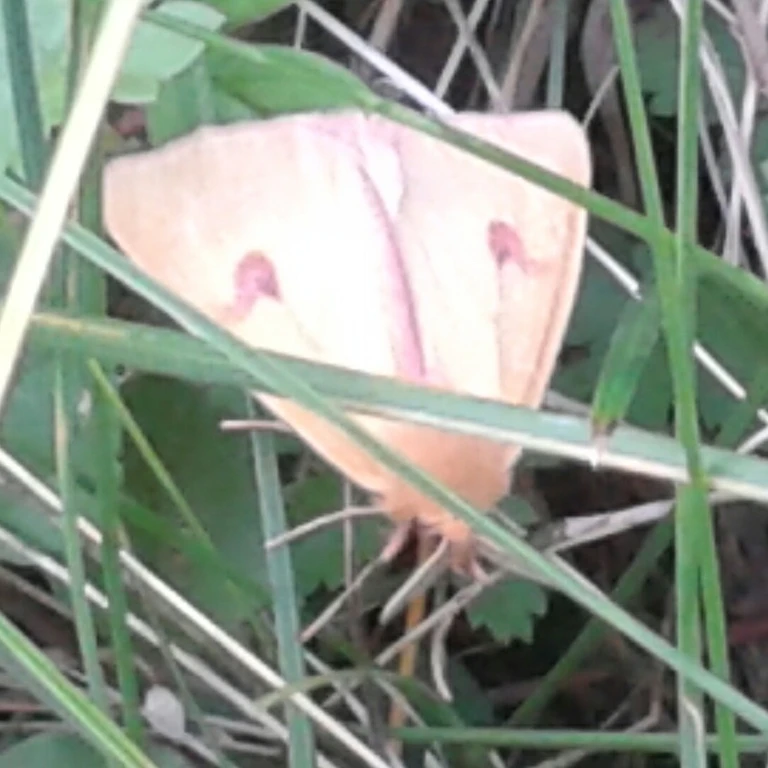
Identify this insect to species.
Diacrisia sannio
